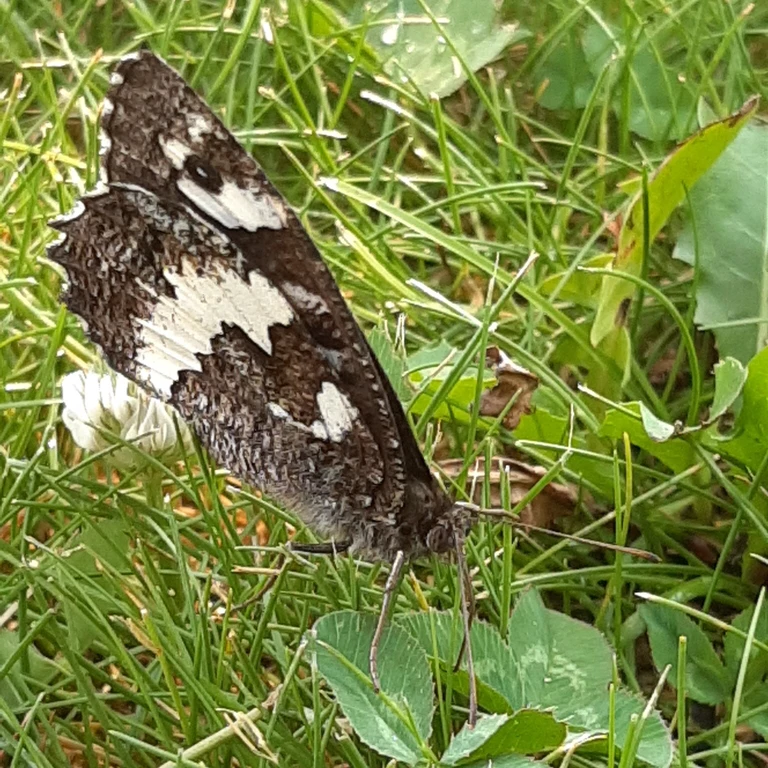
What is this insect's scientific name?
Brintesia circe
